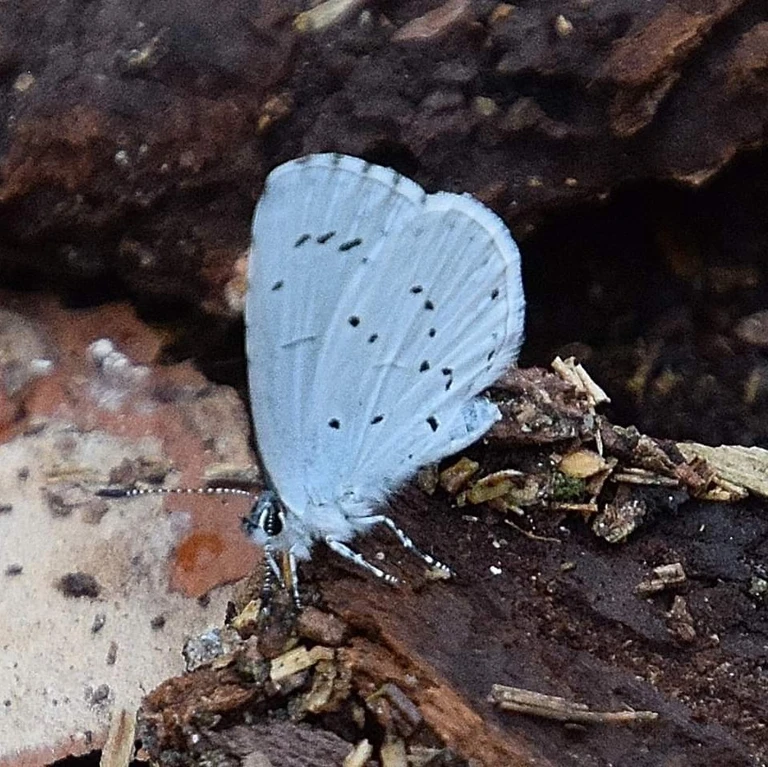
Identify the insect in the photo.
Celastrina argiolus
